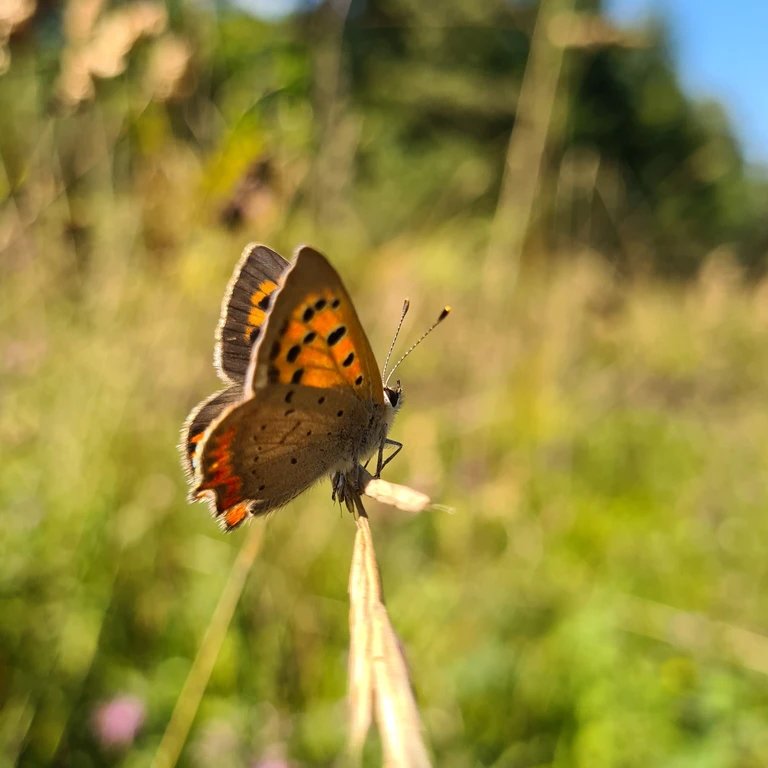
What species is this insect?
Lycaena phlaeas
